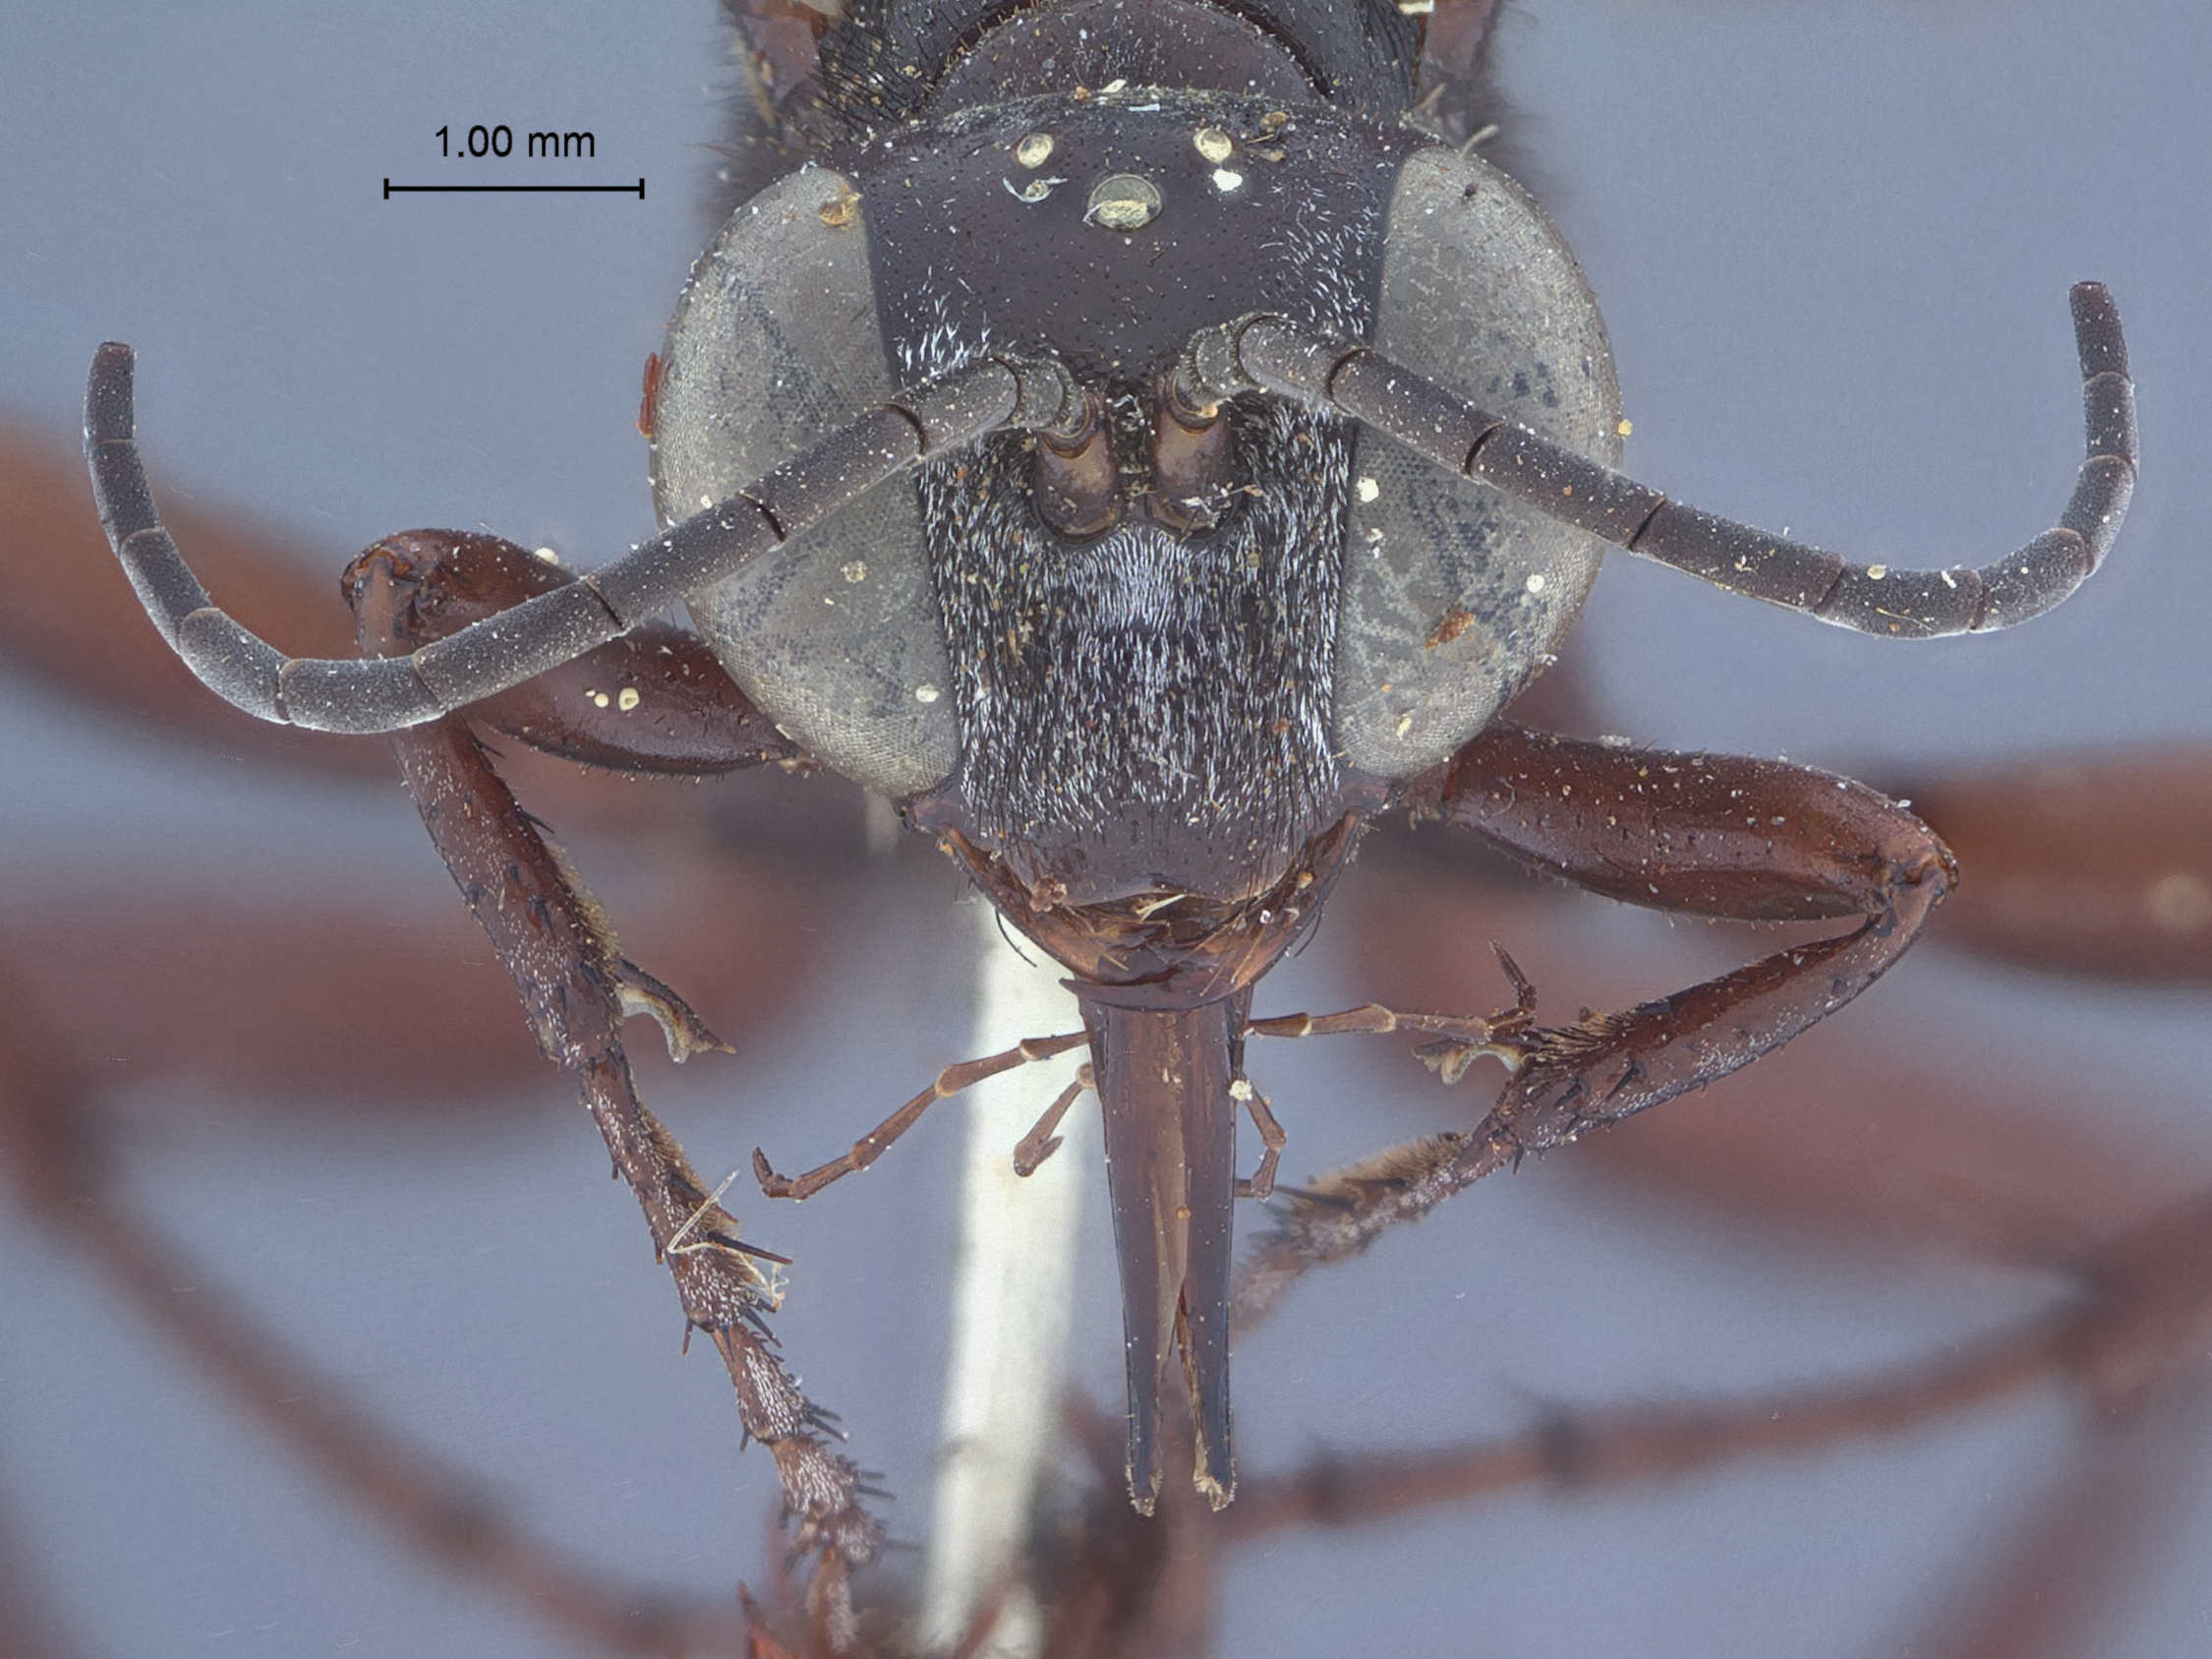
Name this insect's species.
Priononyx brunnipes
